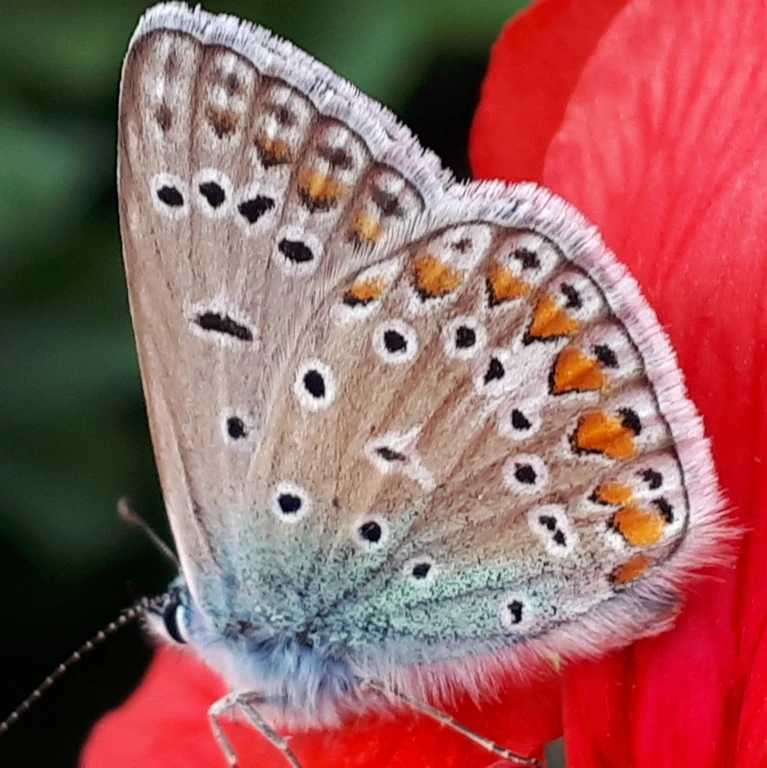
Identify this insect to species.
Polyommatus icarus
